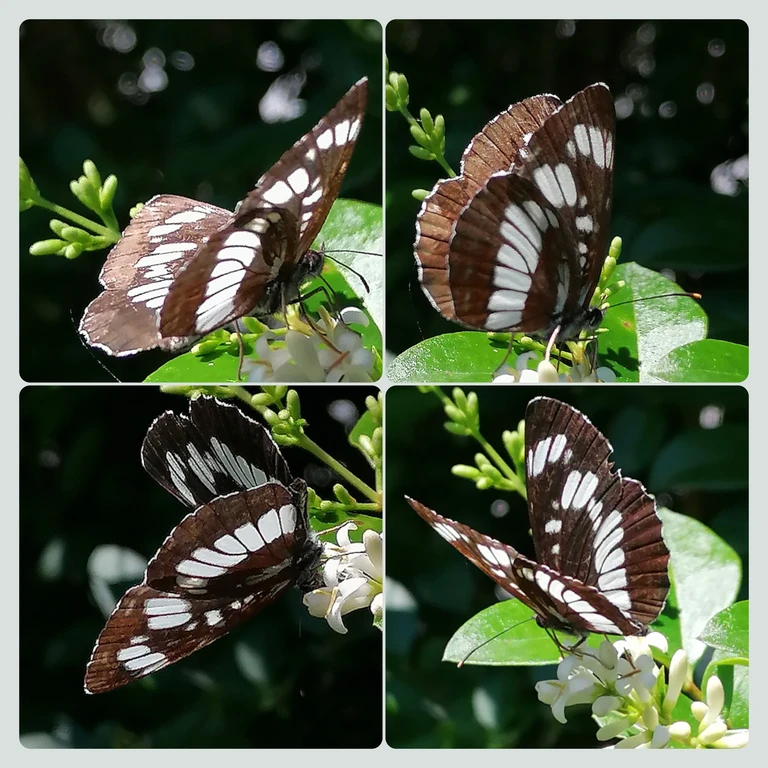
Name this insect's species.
Neptis rivularis
